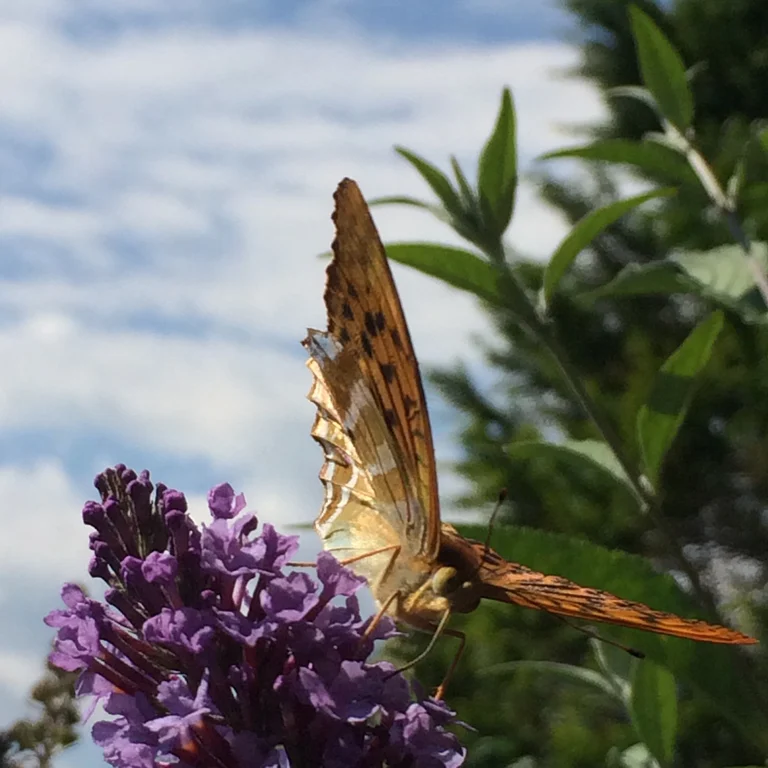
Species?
Argynnis paphia
